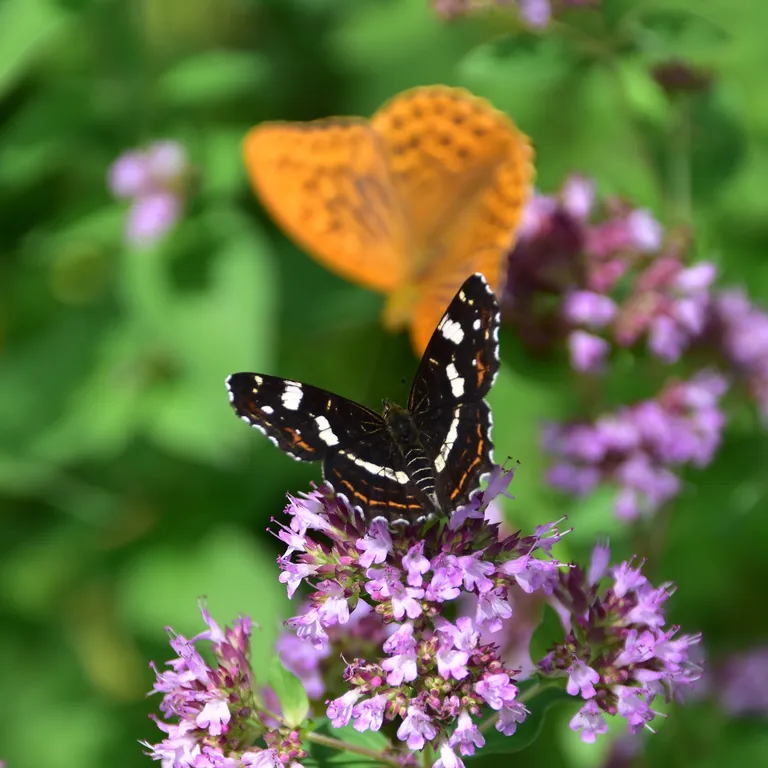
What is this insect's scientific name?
Araschnia levana
